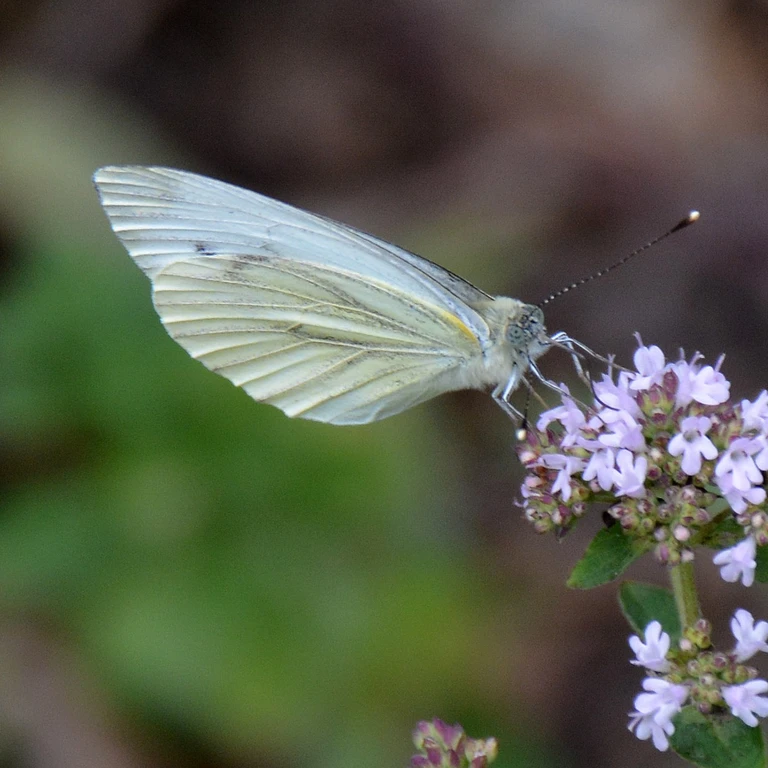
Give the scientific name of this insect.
Pieris napi
